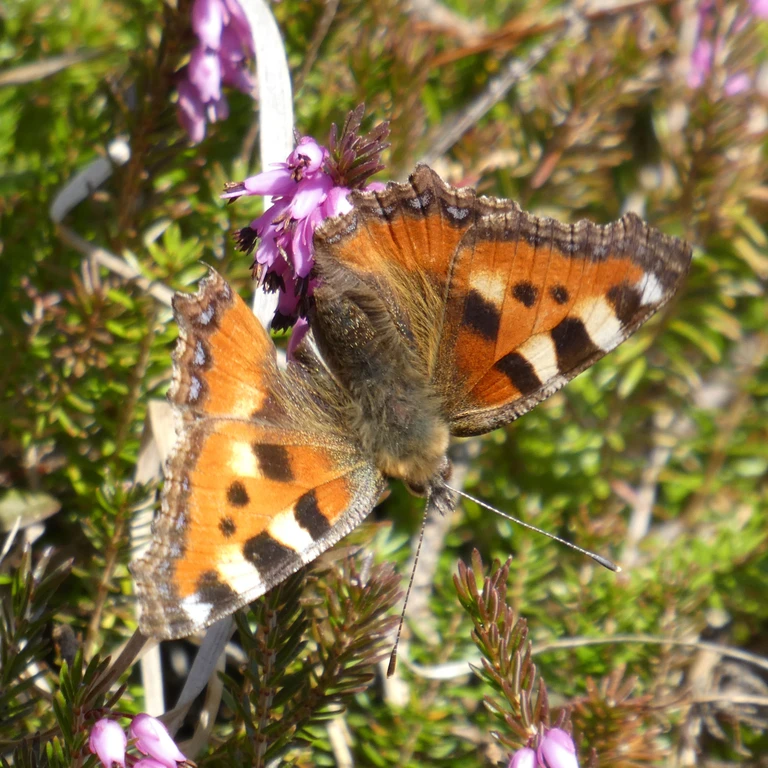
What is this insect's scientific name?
Aglais urticae
